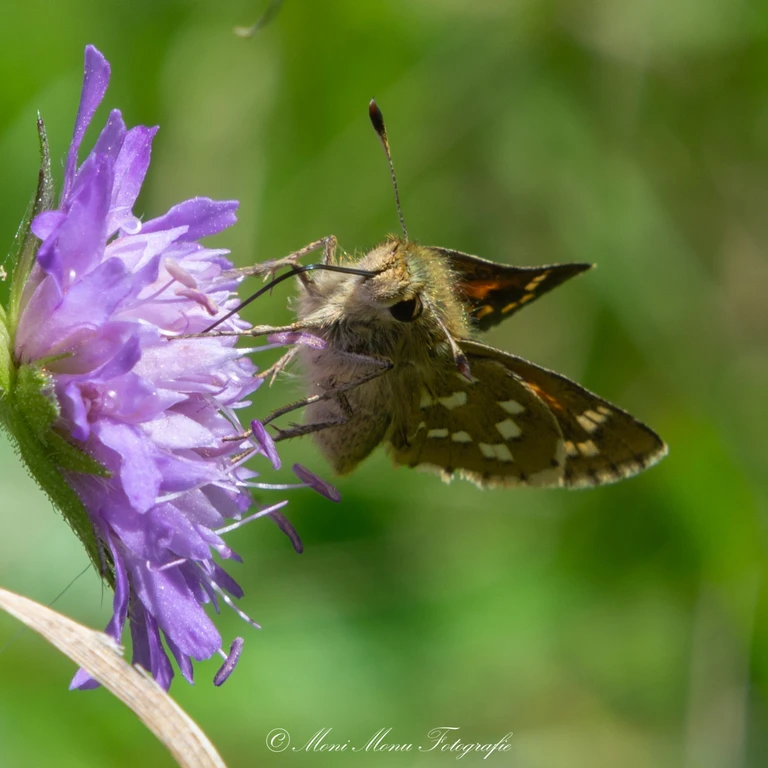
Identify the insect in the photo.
Hesperia comma
